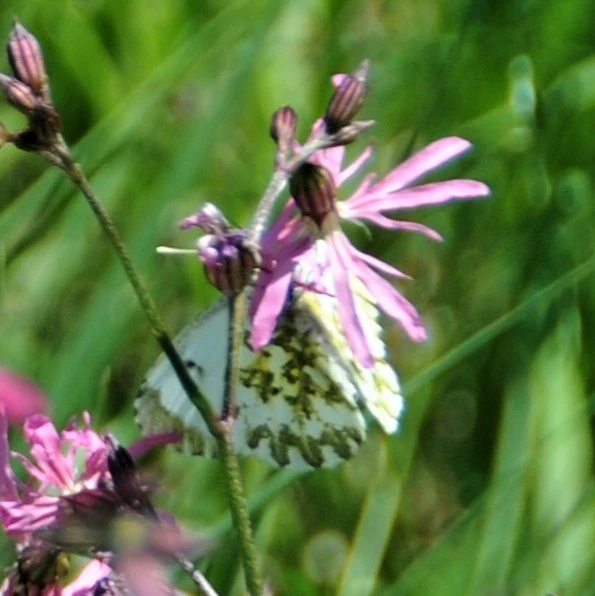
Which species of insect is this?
Anthocharis cardamines
